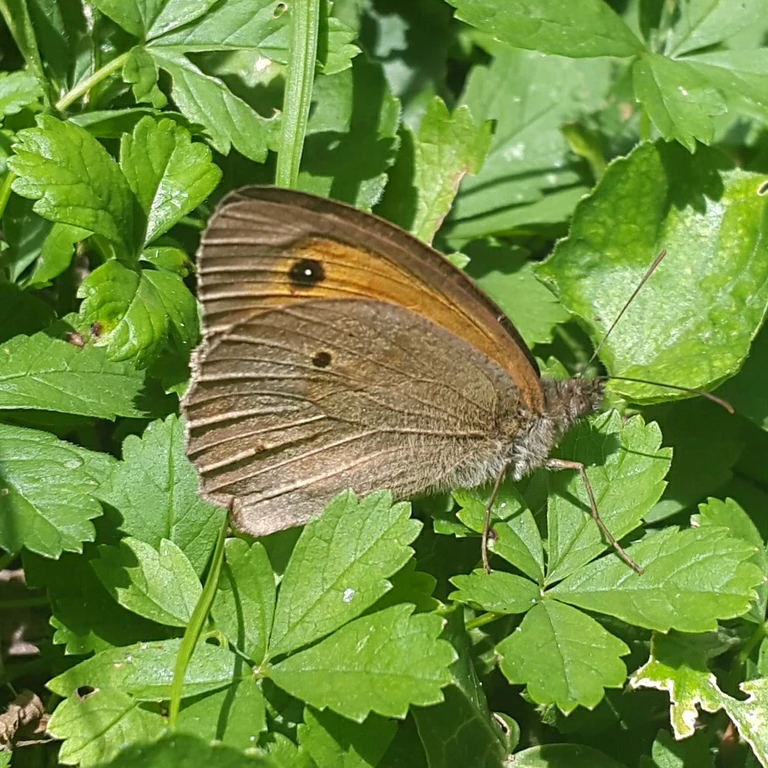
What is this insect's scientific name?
Maniola jurtina
